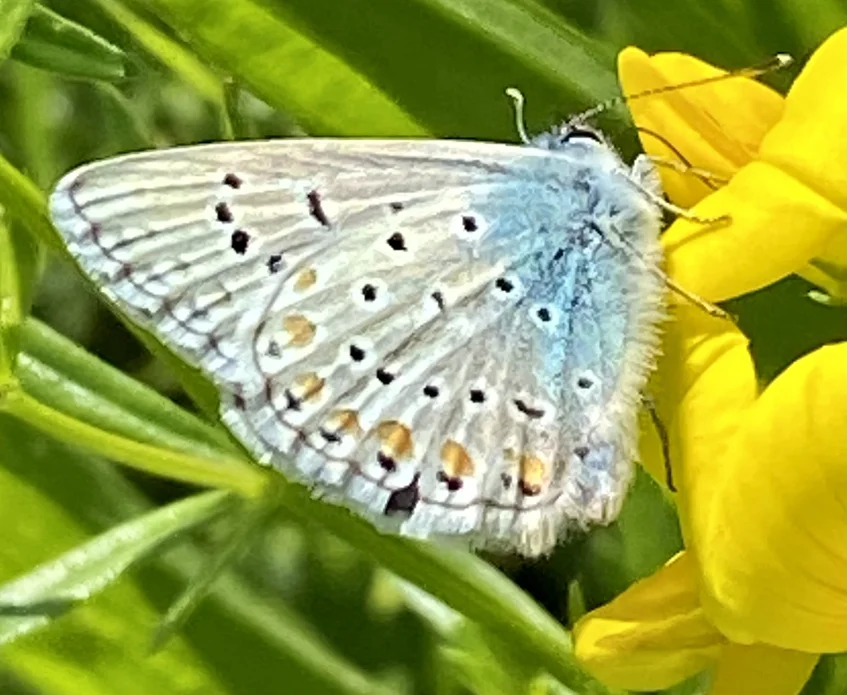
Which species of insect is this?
Polyommatus icarus
